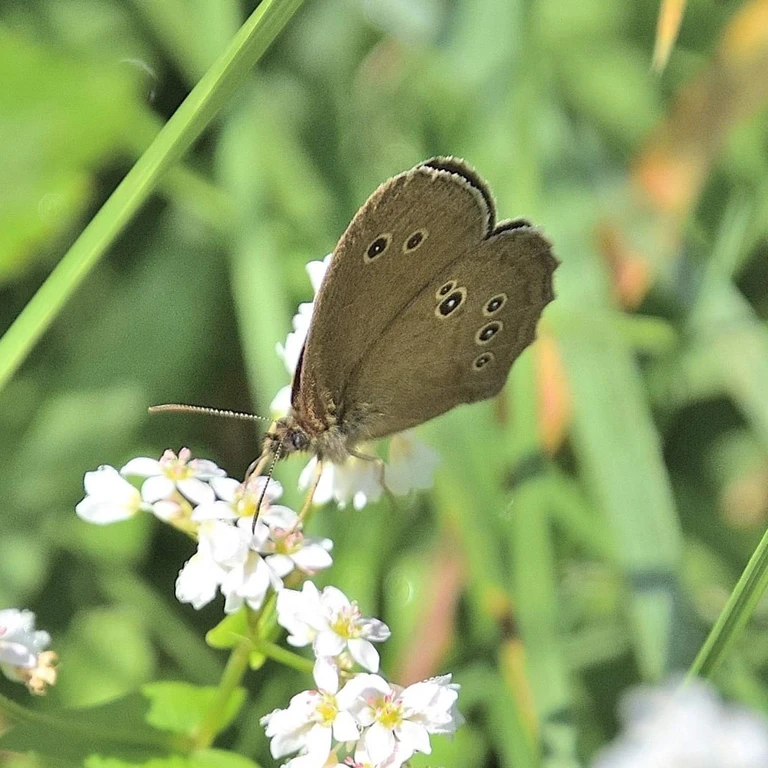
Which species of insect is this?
Aphantopus hyperantus
